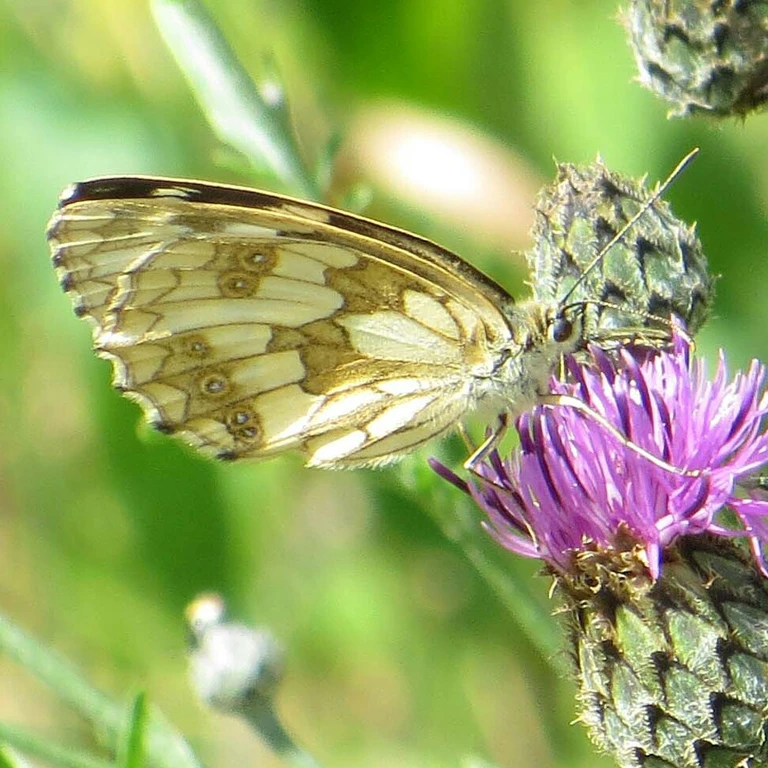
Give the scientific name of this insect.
Melanargia galathea
